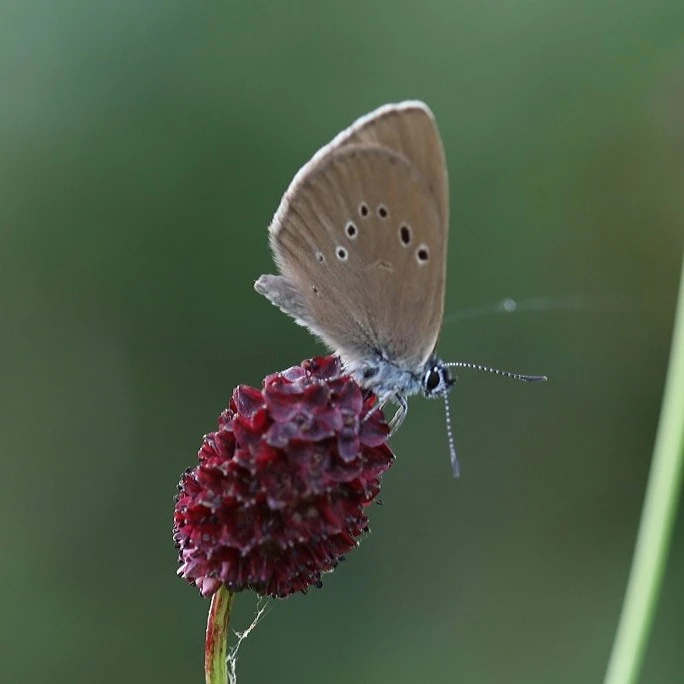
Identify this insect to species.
Phengaris nausithous (also Maculinea nausithous)
